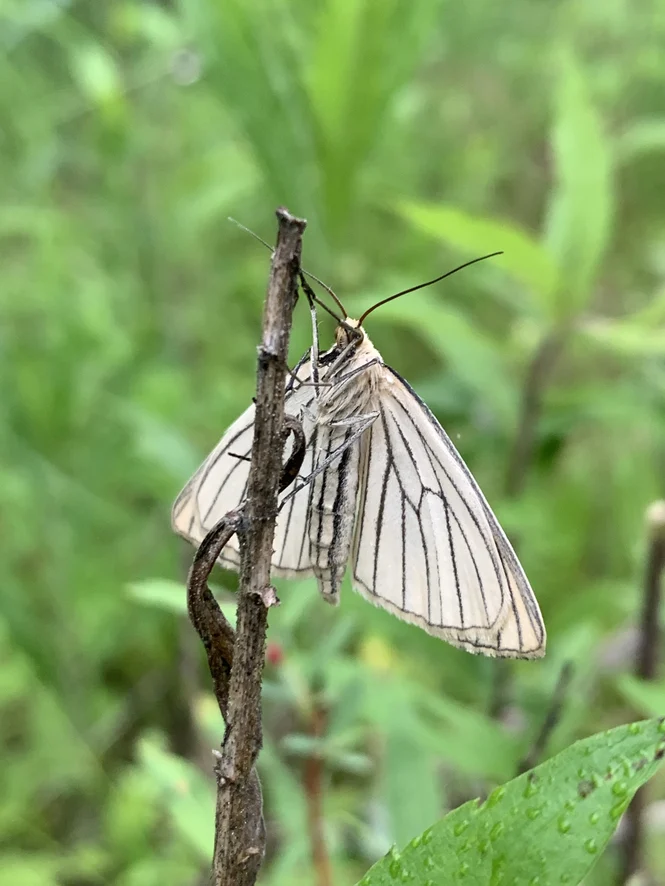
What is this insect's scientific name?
Siona lineata
